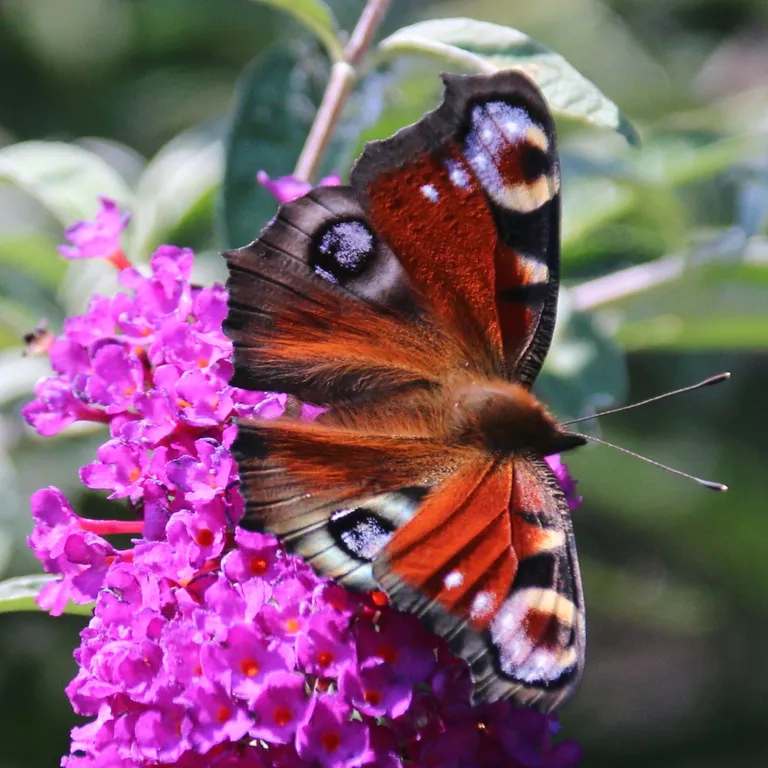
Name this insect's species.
Aglais io
